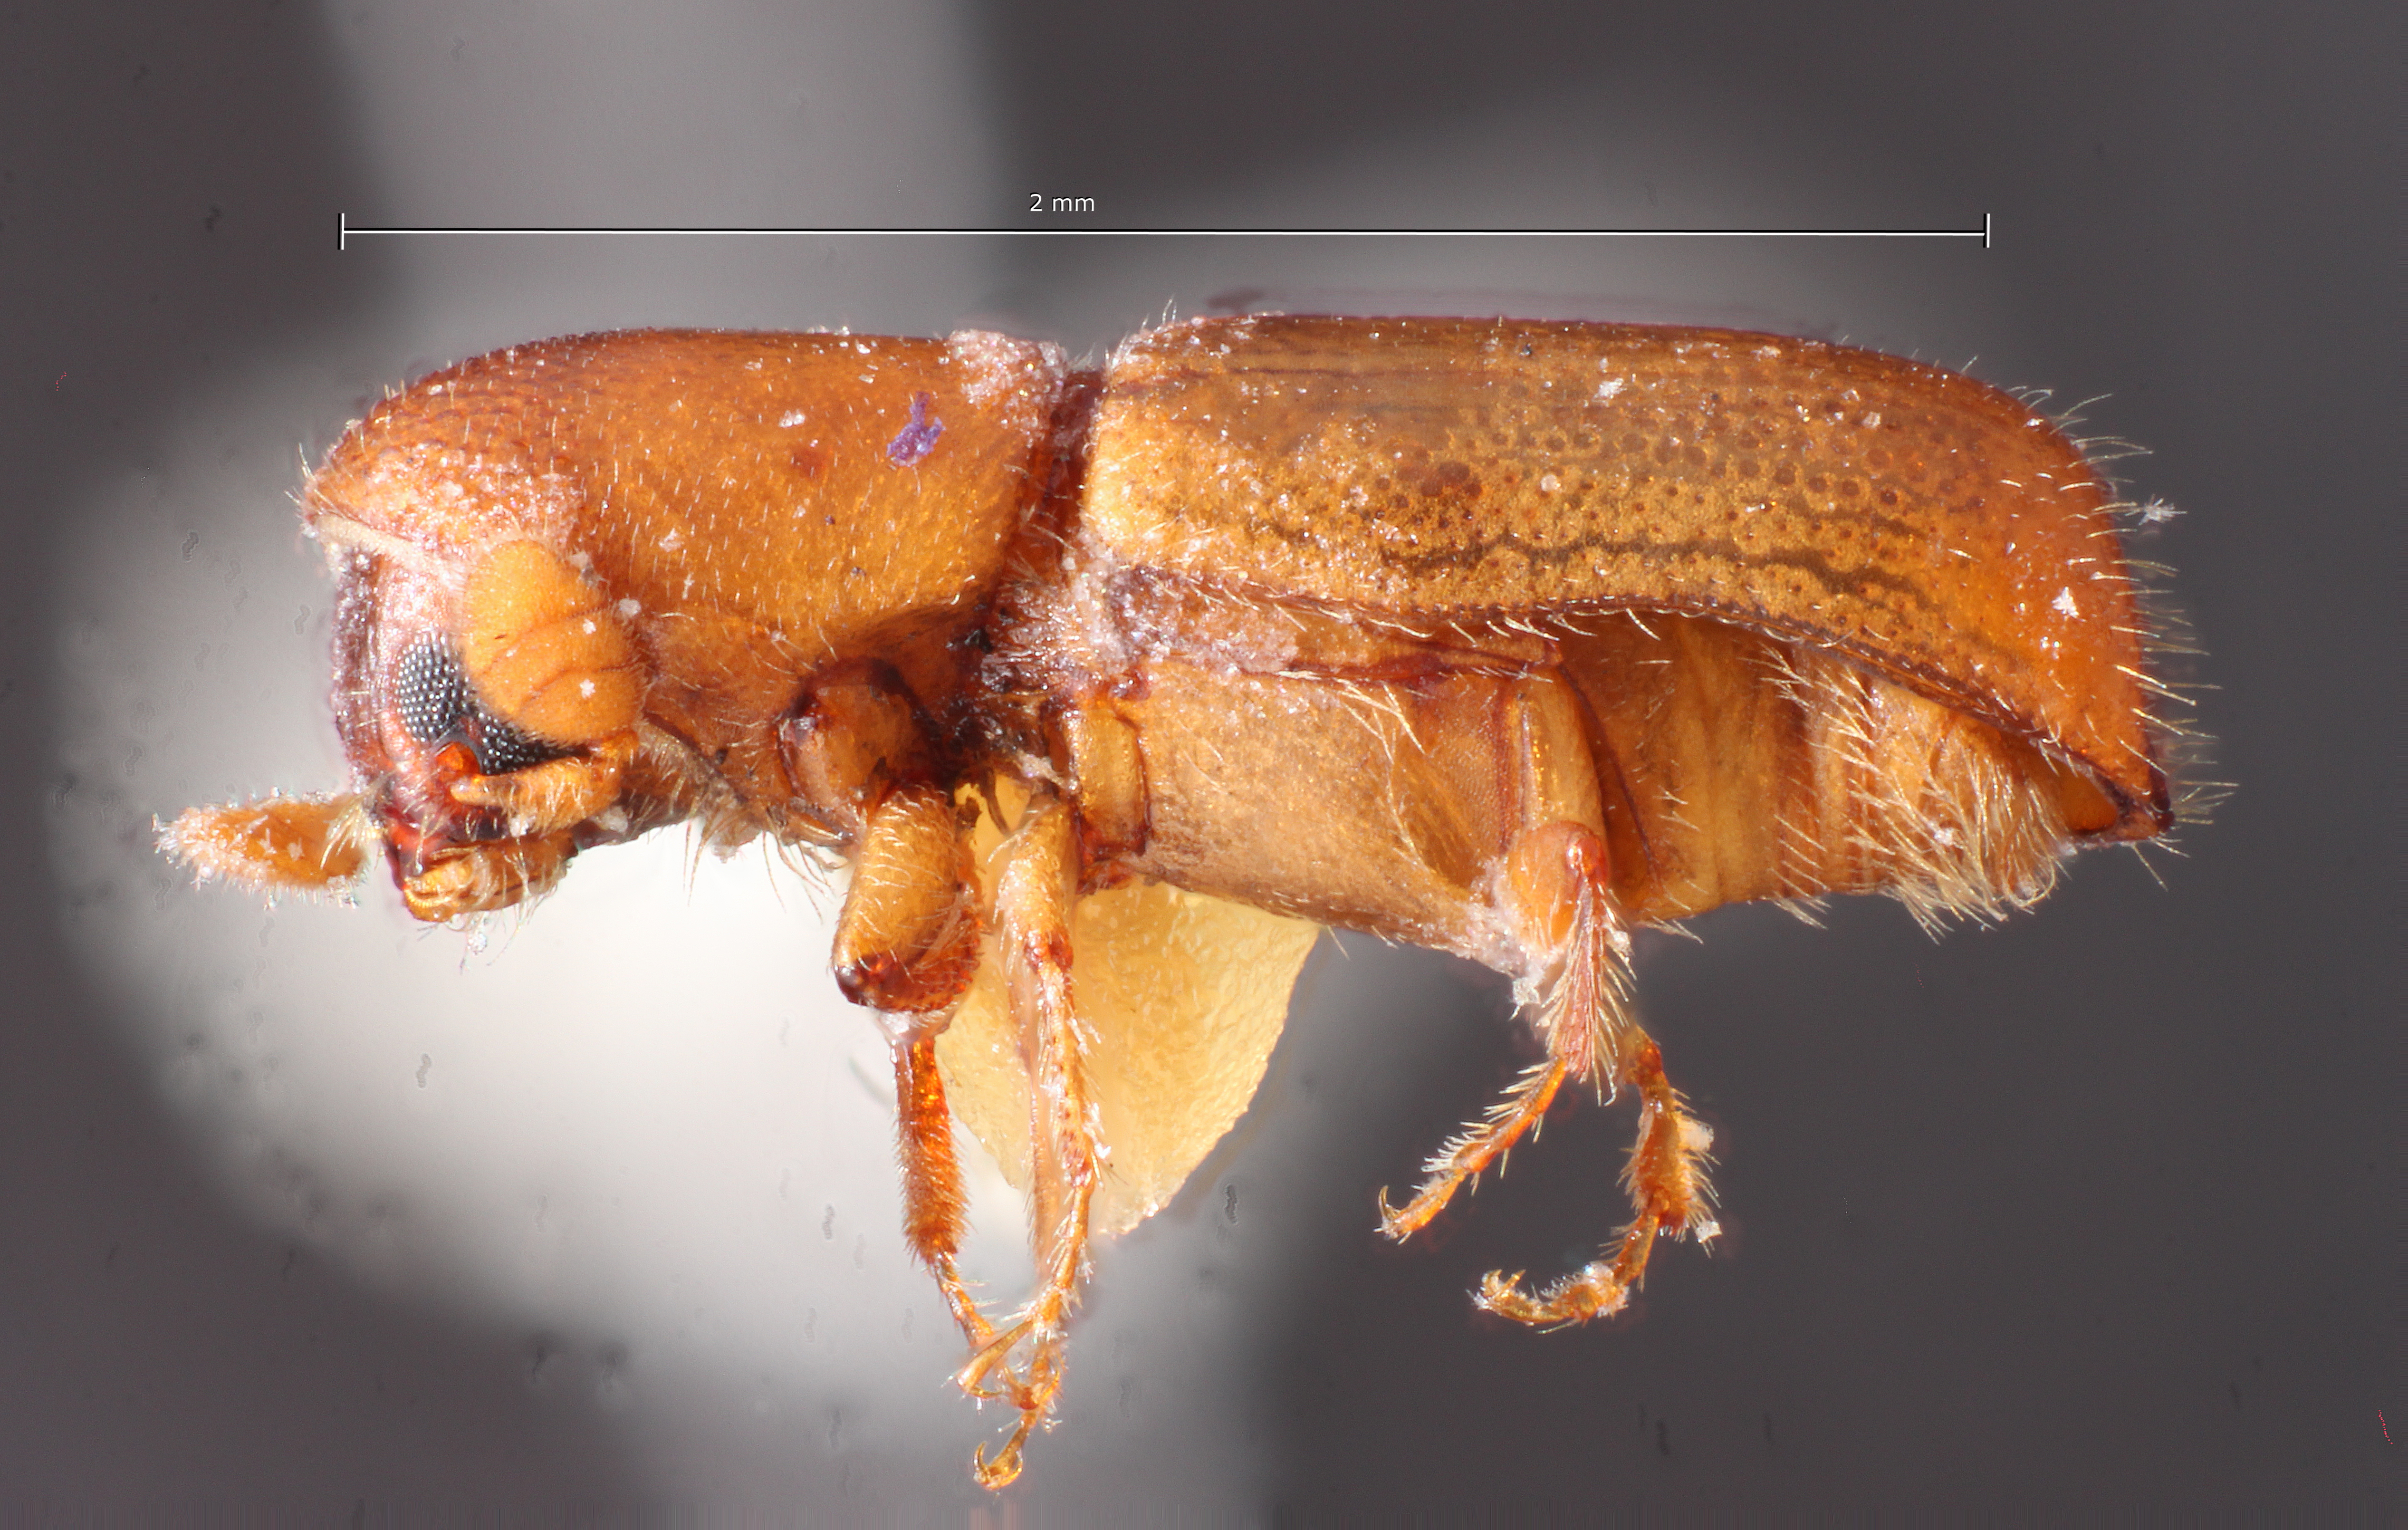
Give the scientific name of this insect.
Monarthrum desum
